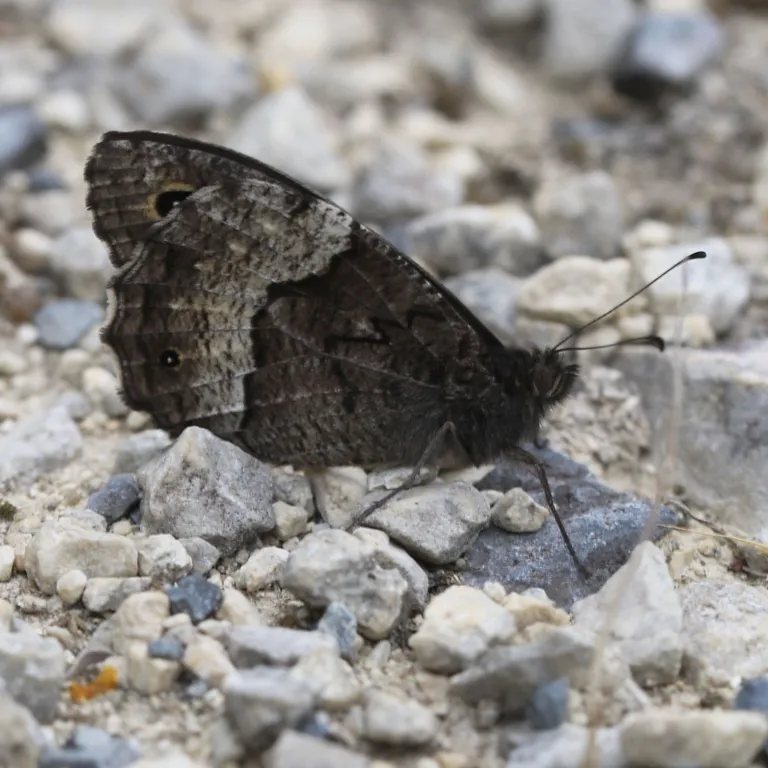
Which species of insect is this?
Hipparchia fagi
